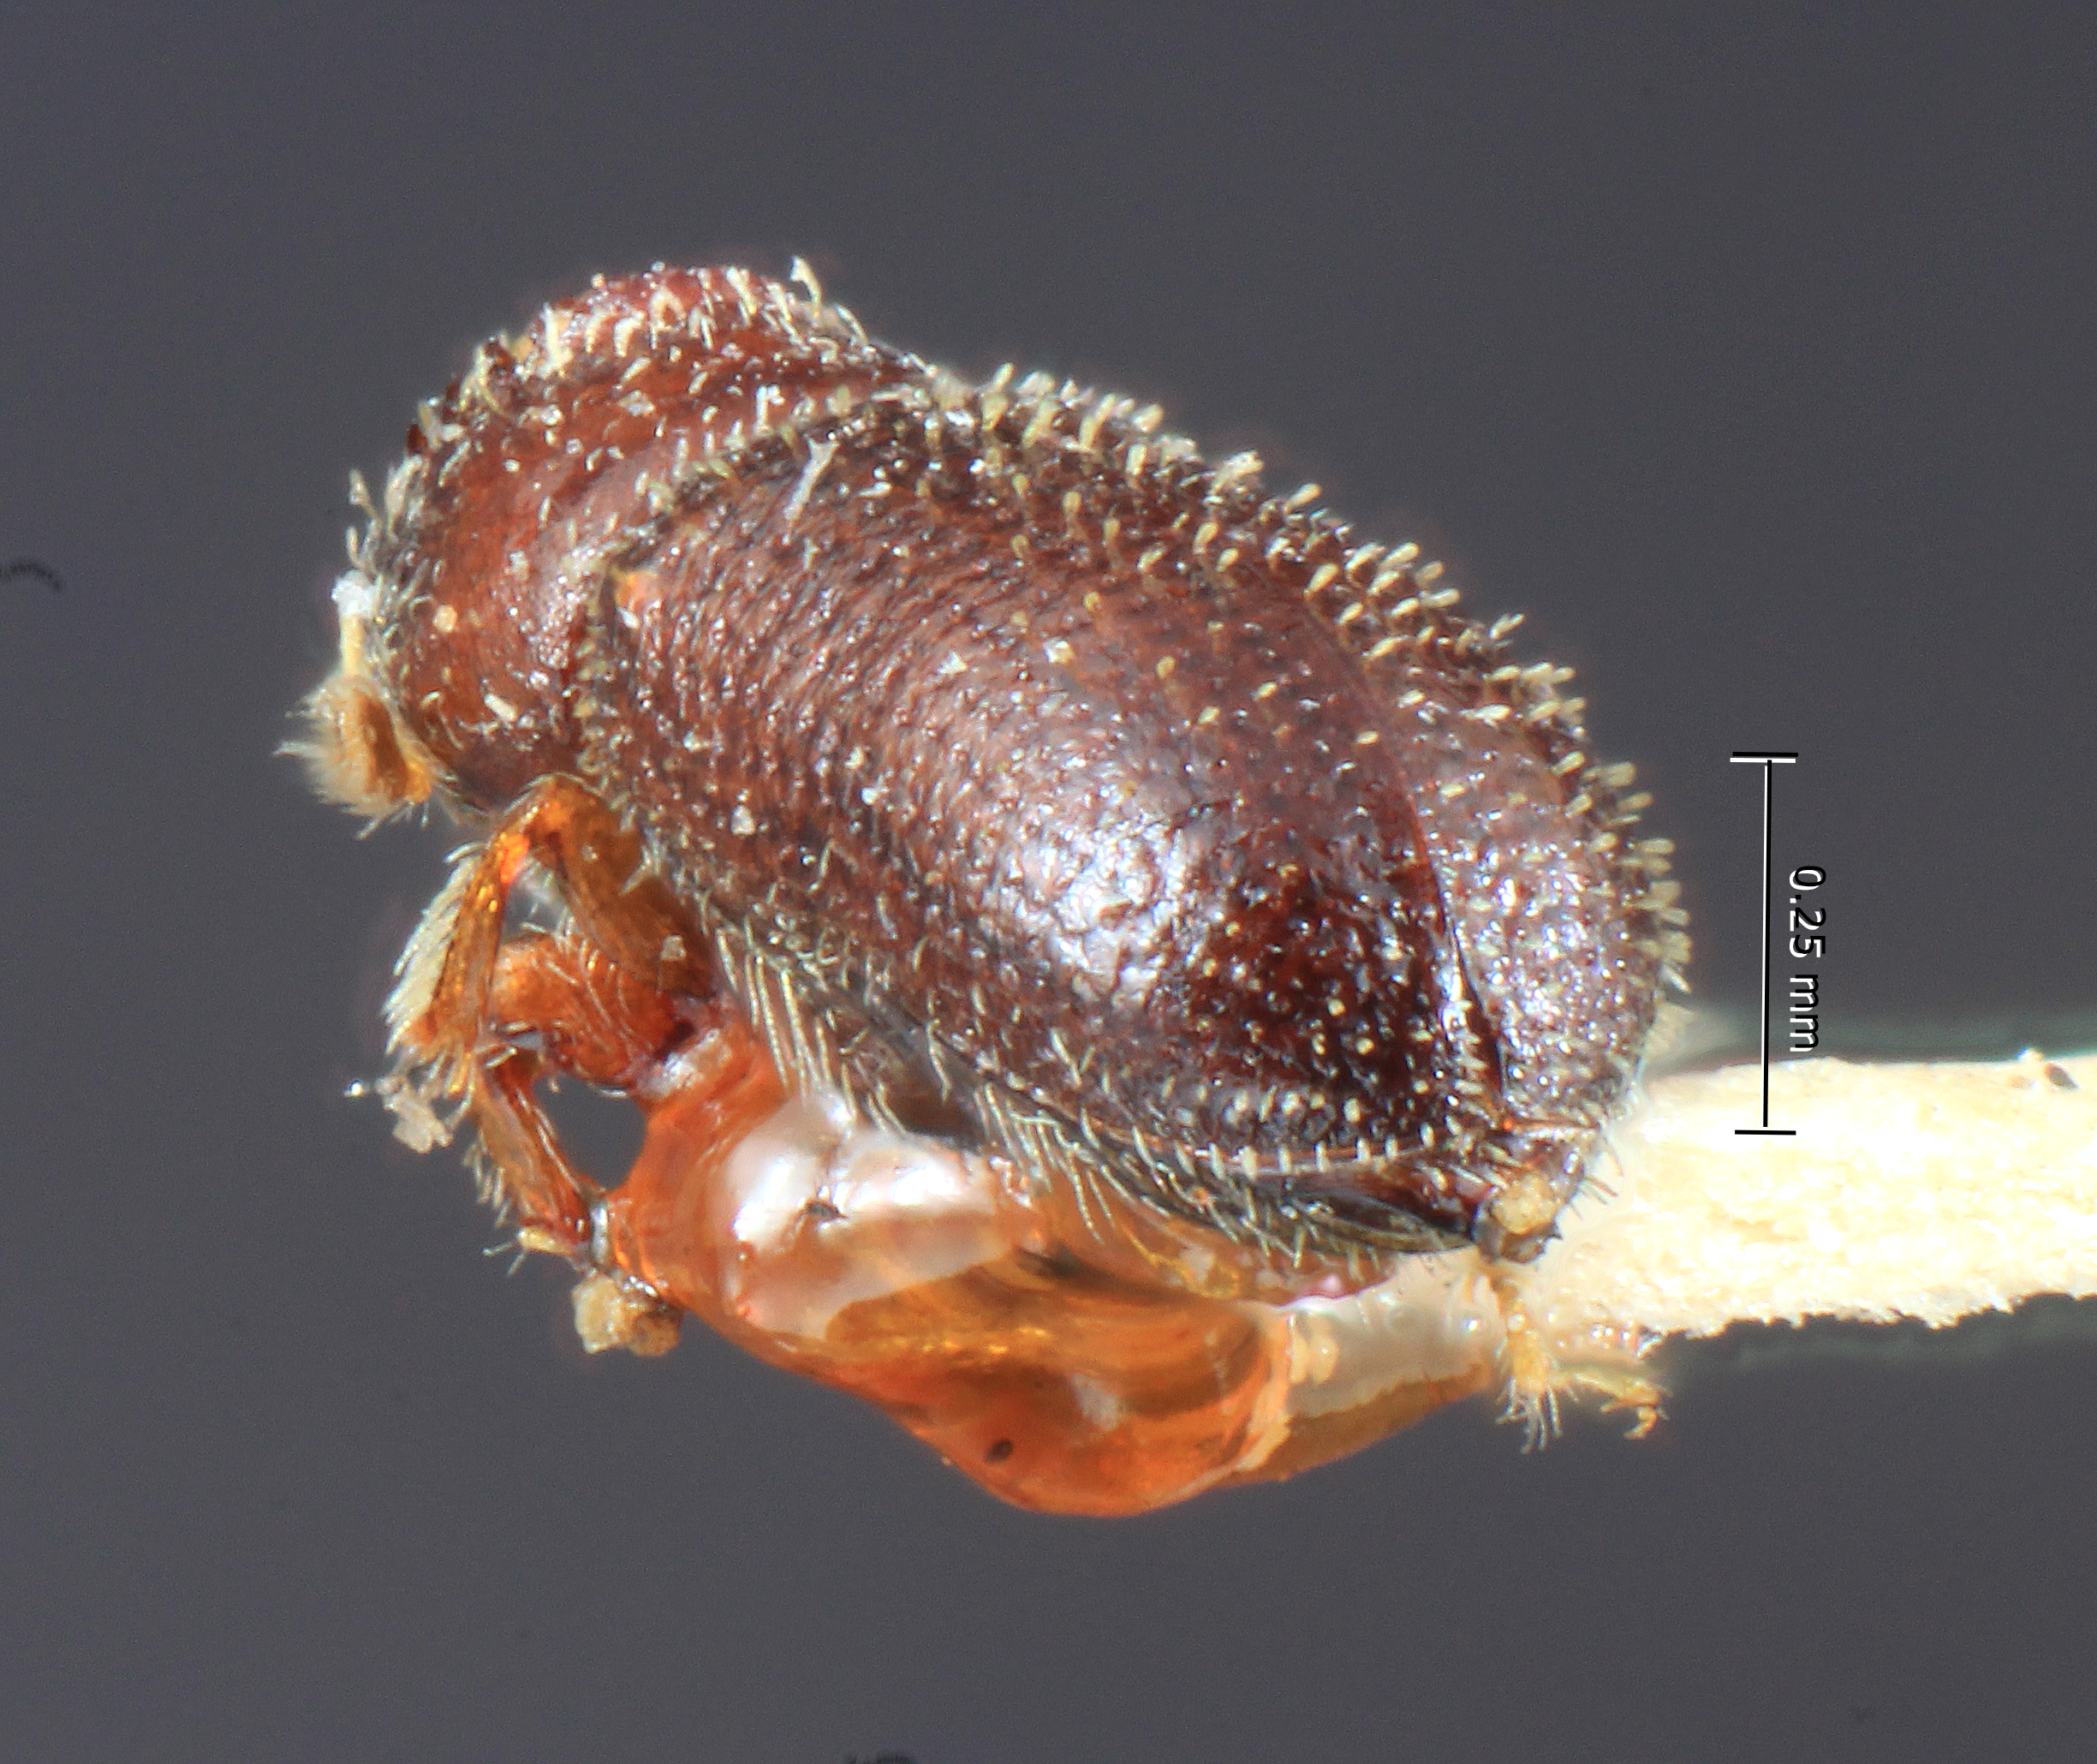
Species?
Pseudothysanoes huachucae
